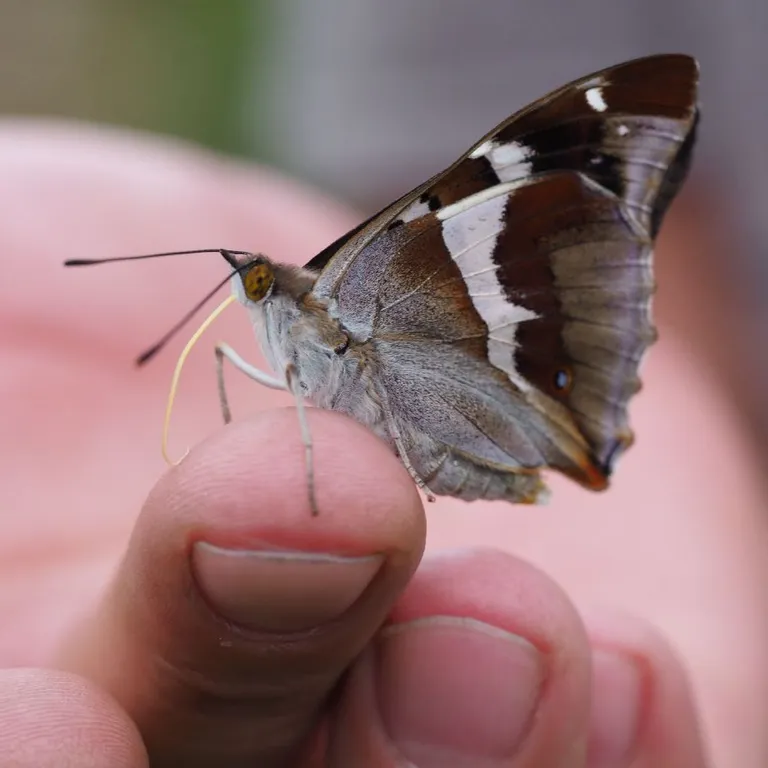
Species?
Apatura iris
